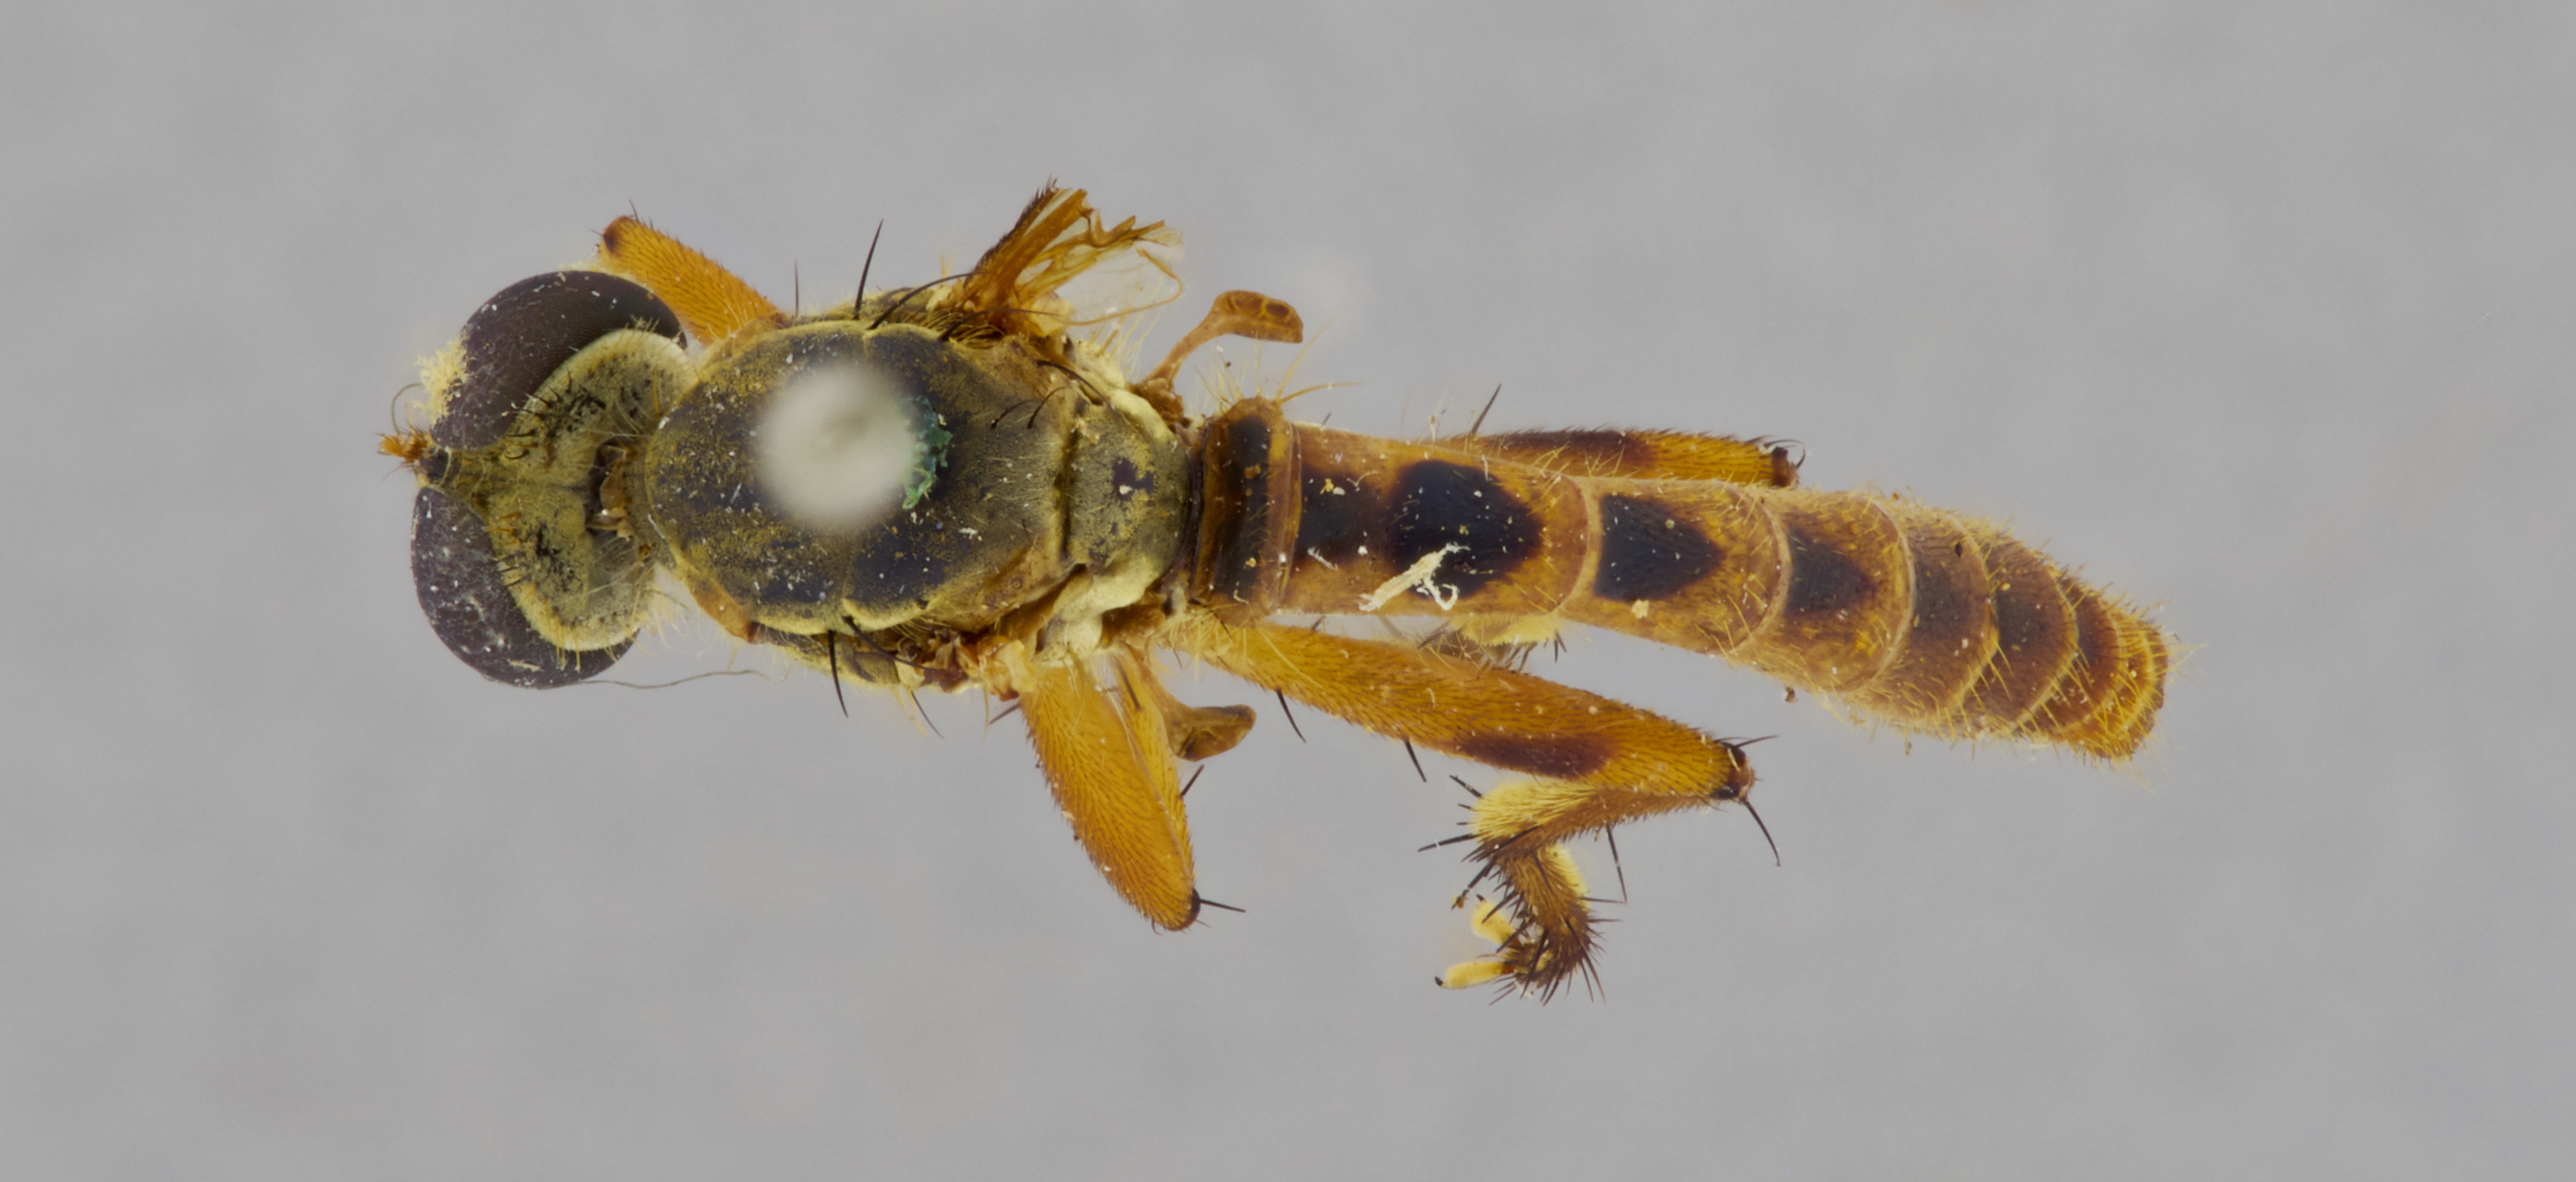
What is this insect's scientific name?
Michotamia vulpina
